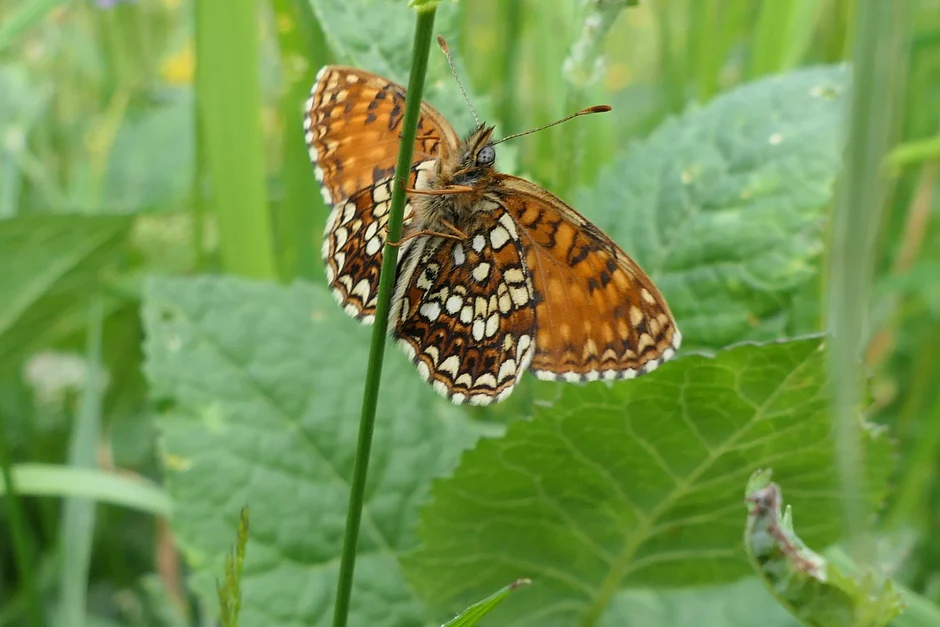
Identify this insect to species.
Melitaea diamina
